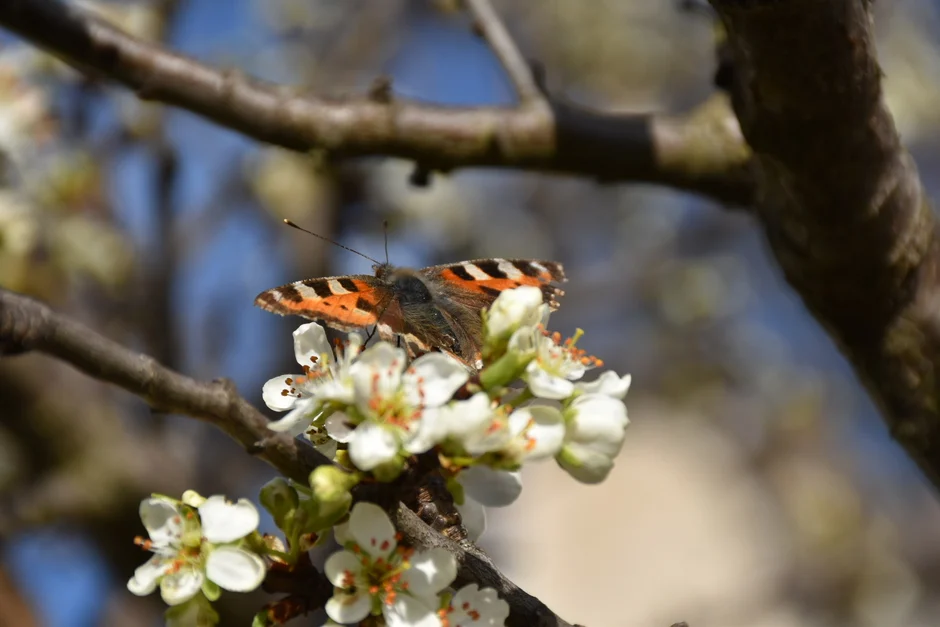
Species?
Aglais urticae
